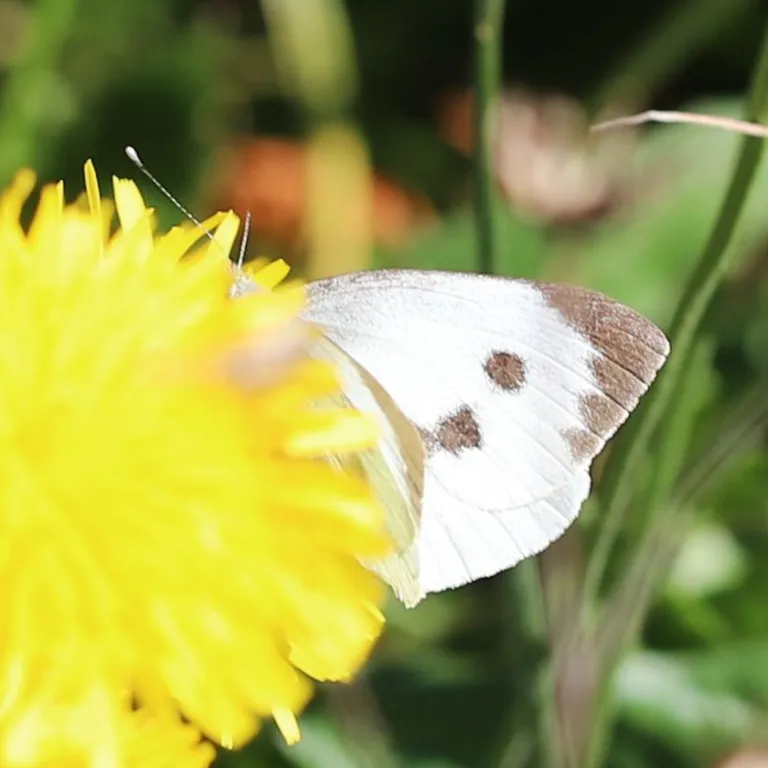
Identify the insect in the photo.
Pieris brassicae
